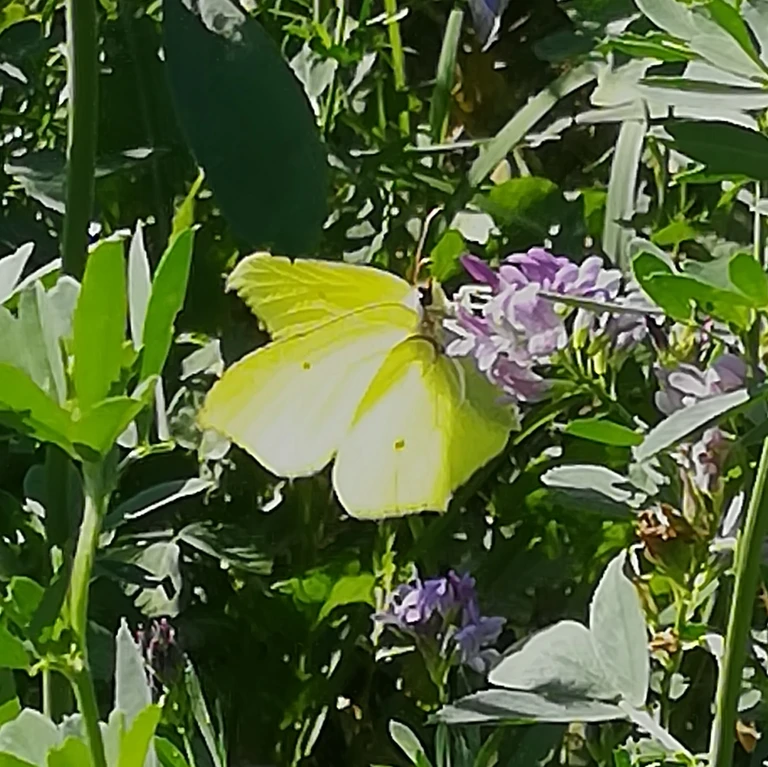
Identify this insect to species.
Gonepteryx rhamni
